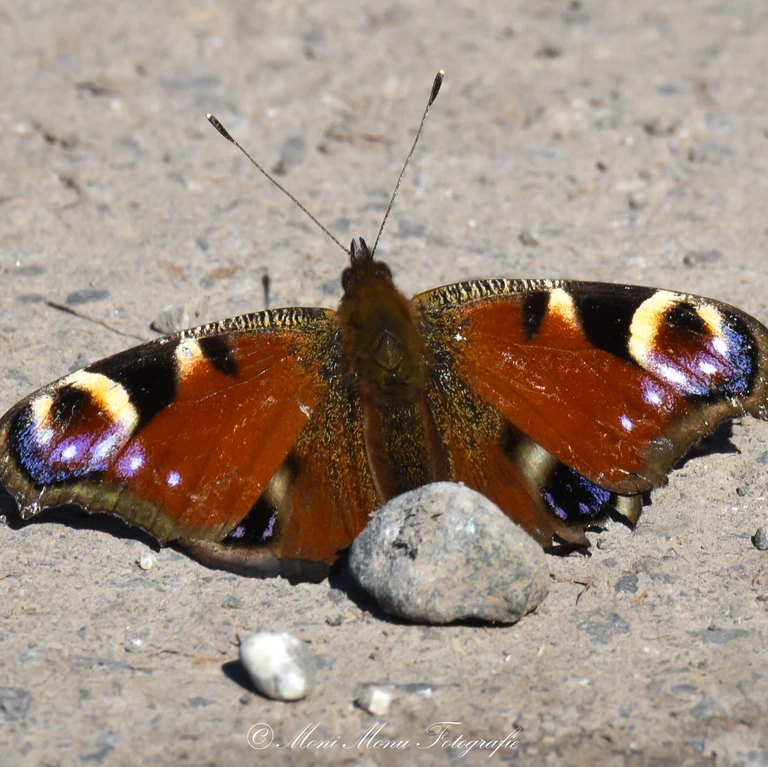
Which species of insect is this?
Aglais io
